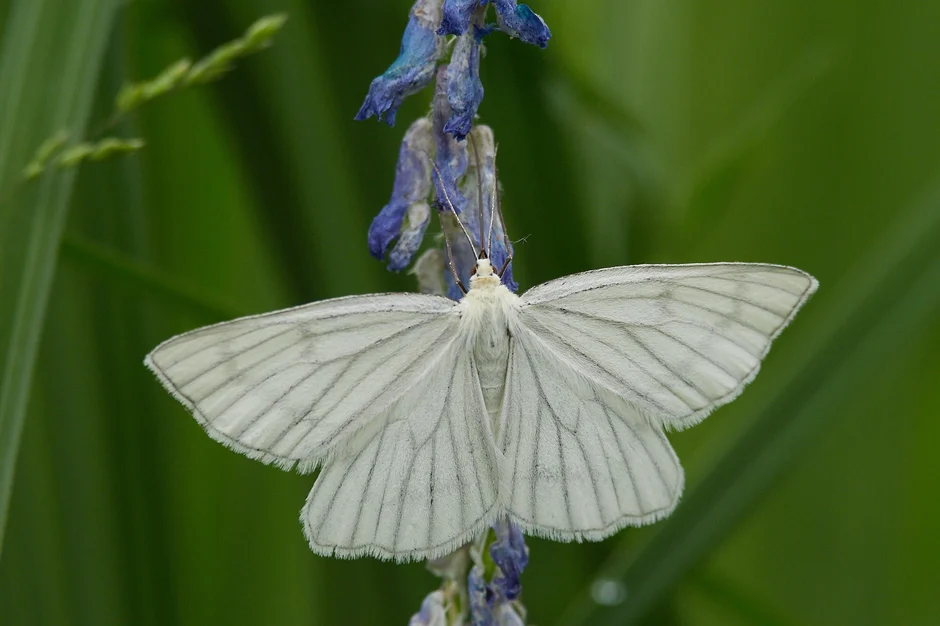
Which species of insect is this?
Siona lineata
